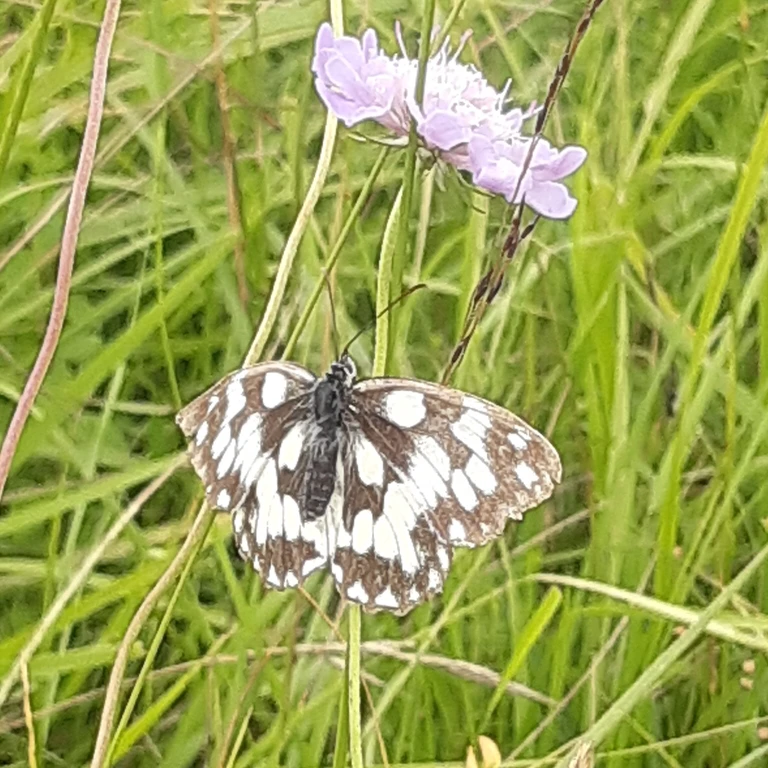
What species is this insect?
Melanargia galathea
